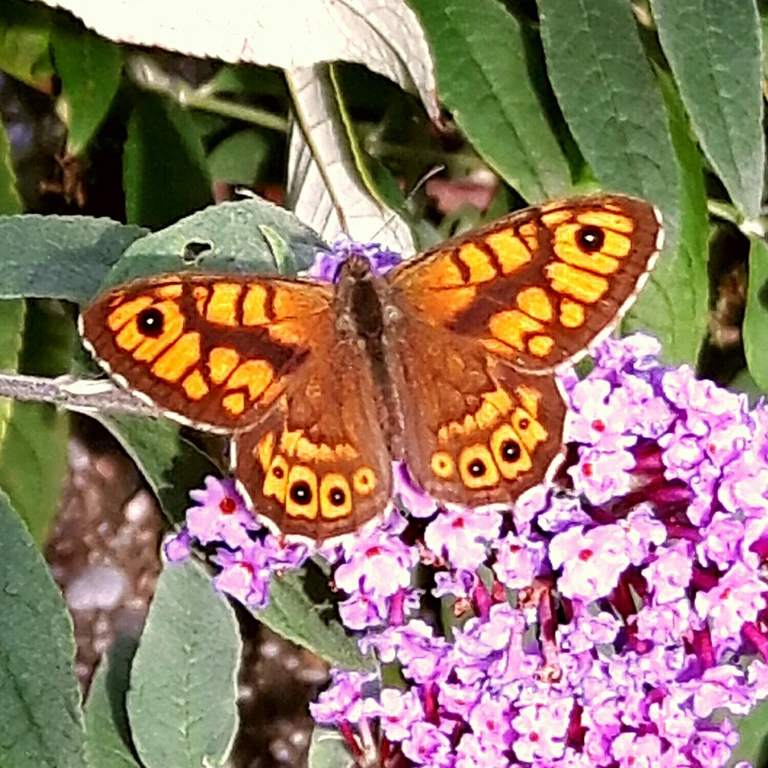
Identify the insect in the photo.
Lasiommata megera (also Pararge megera)
